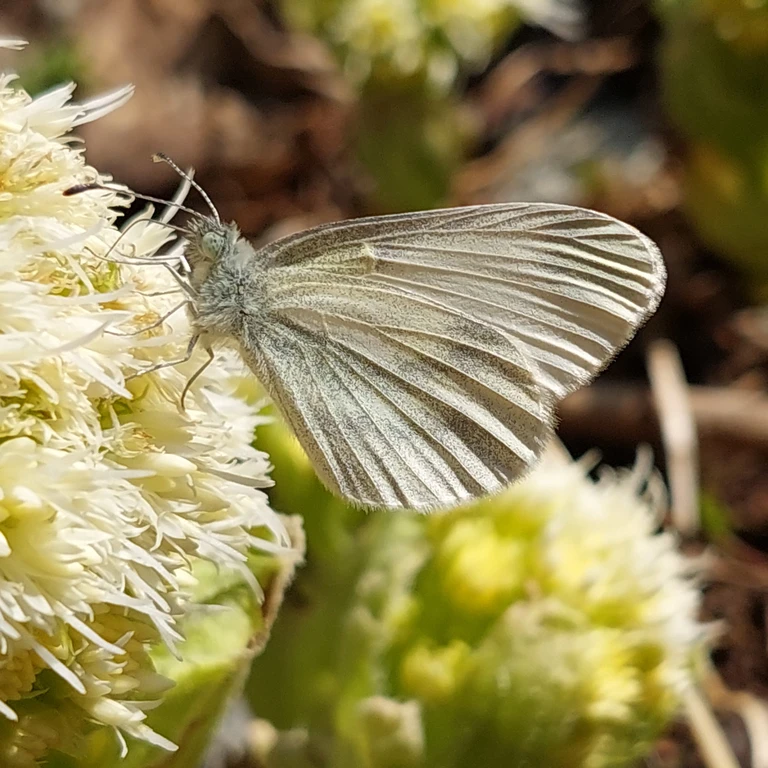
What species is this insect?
Leptidea sinapis/juvernica
